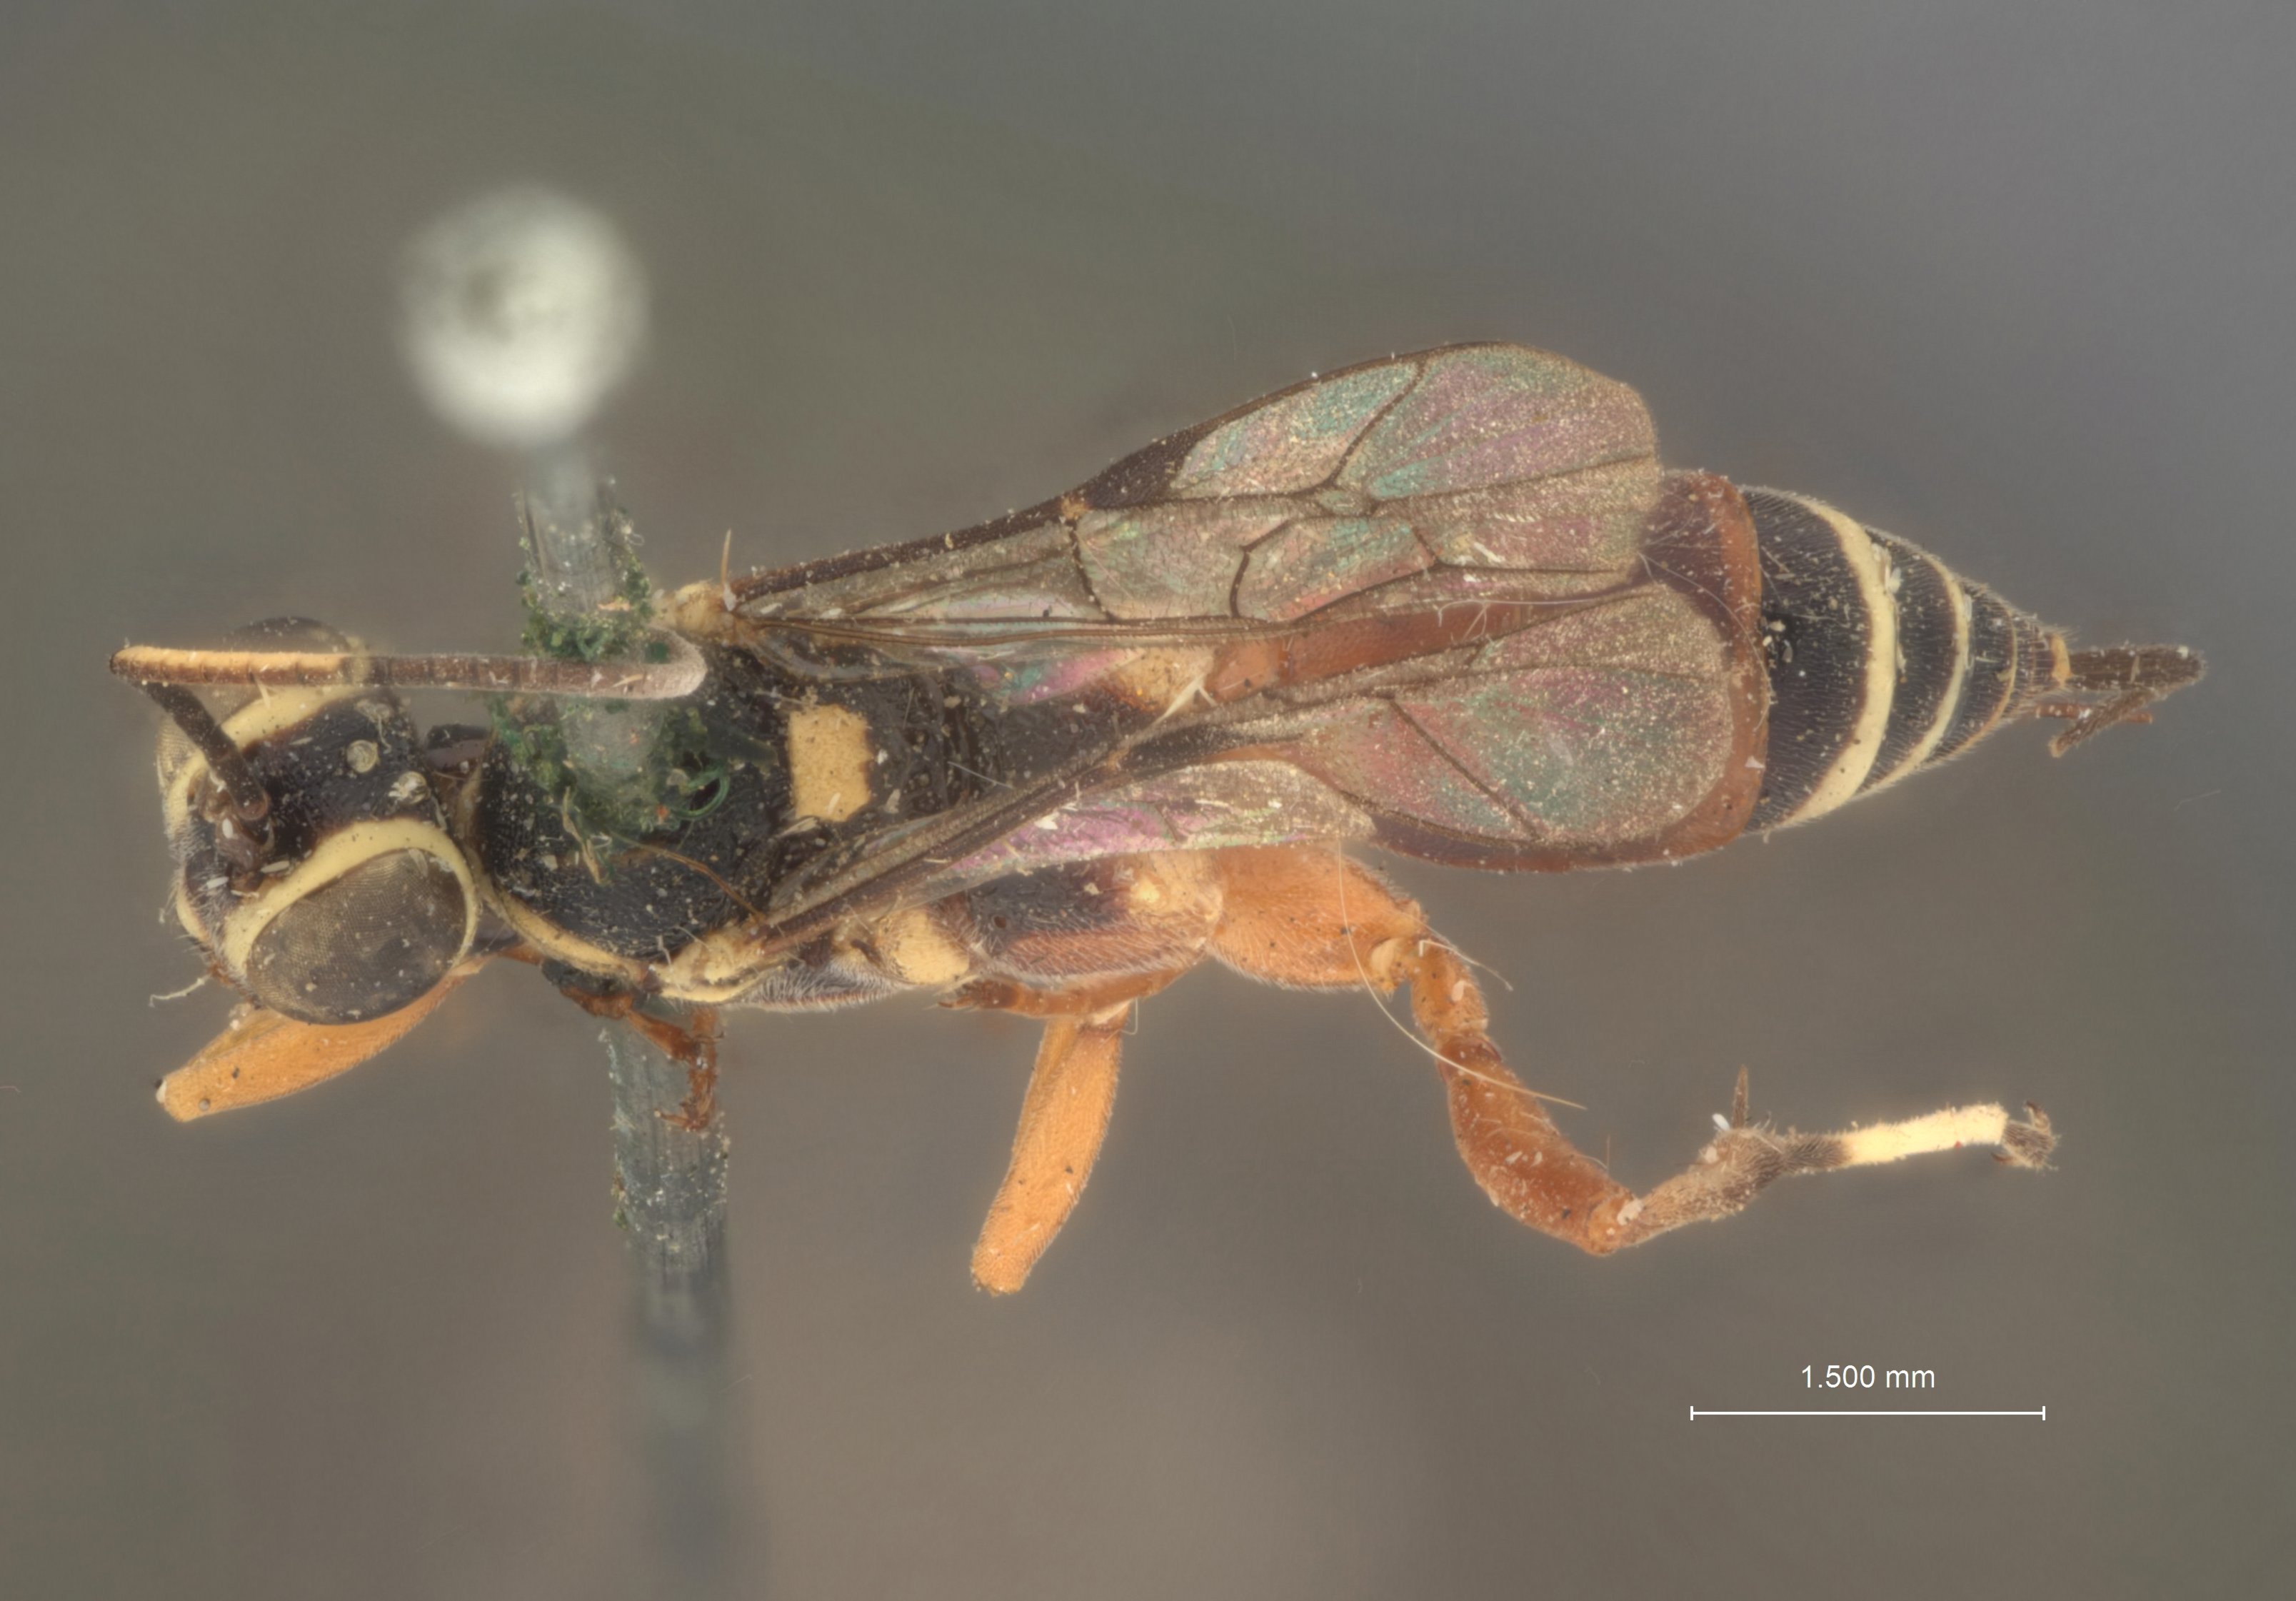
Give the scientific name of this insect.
Chromocryptus albopictus
